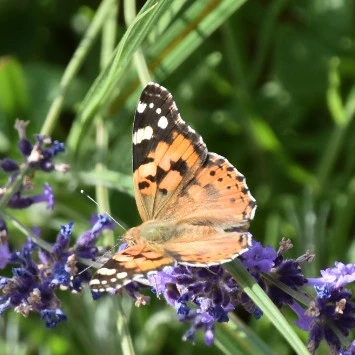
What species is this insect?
Vanessa cardui
